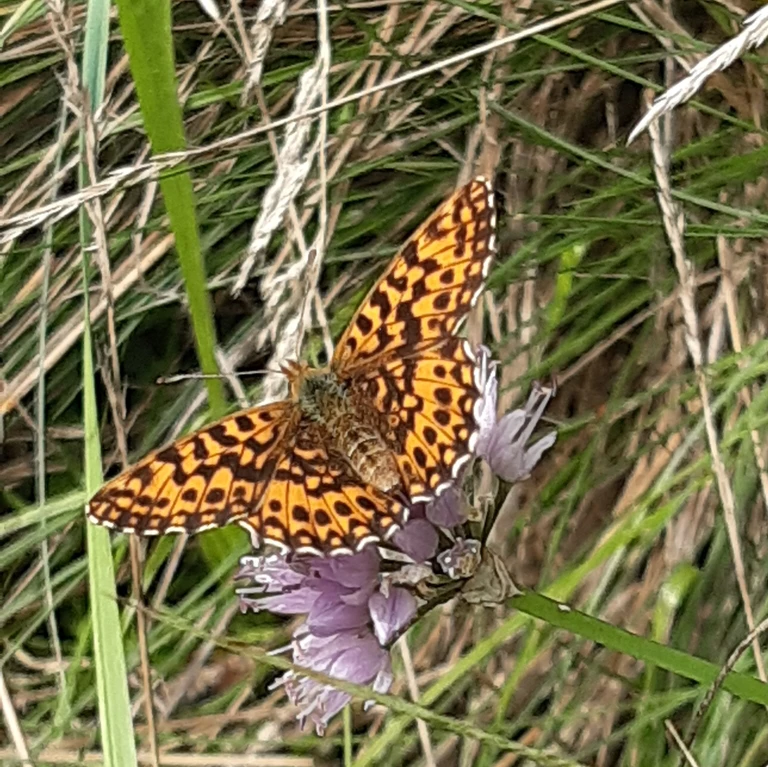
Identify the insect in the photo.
Boloria dia
